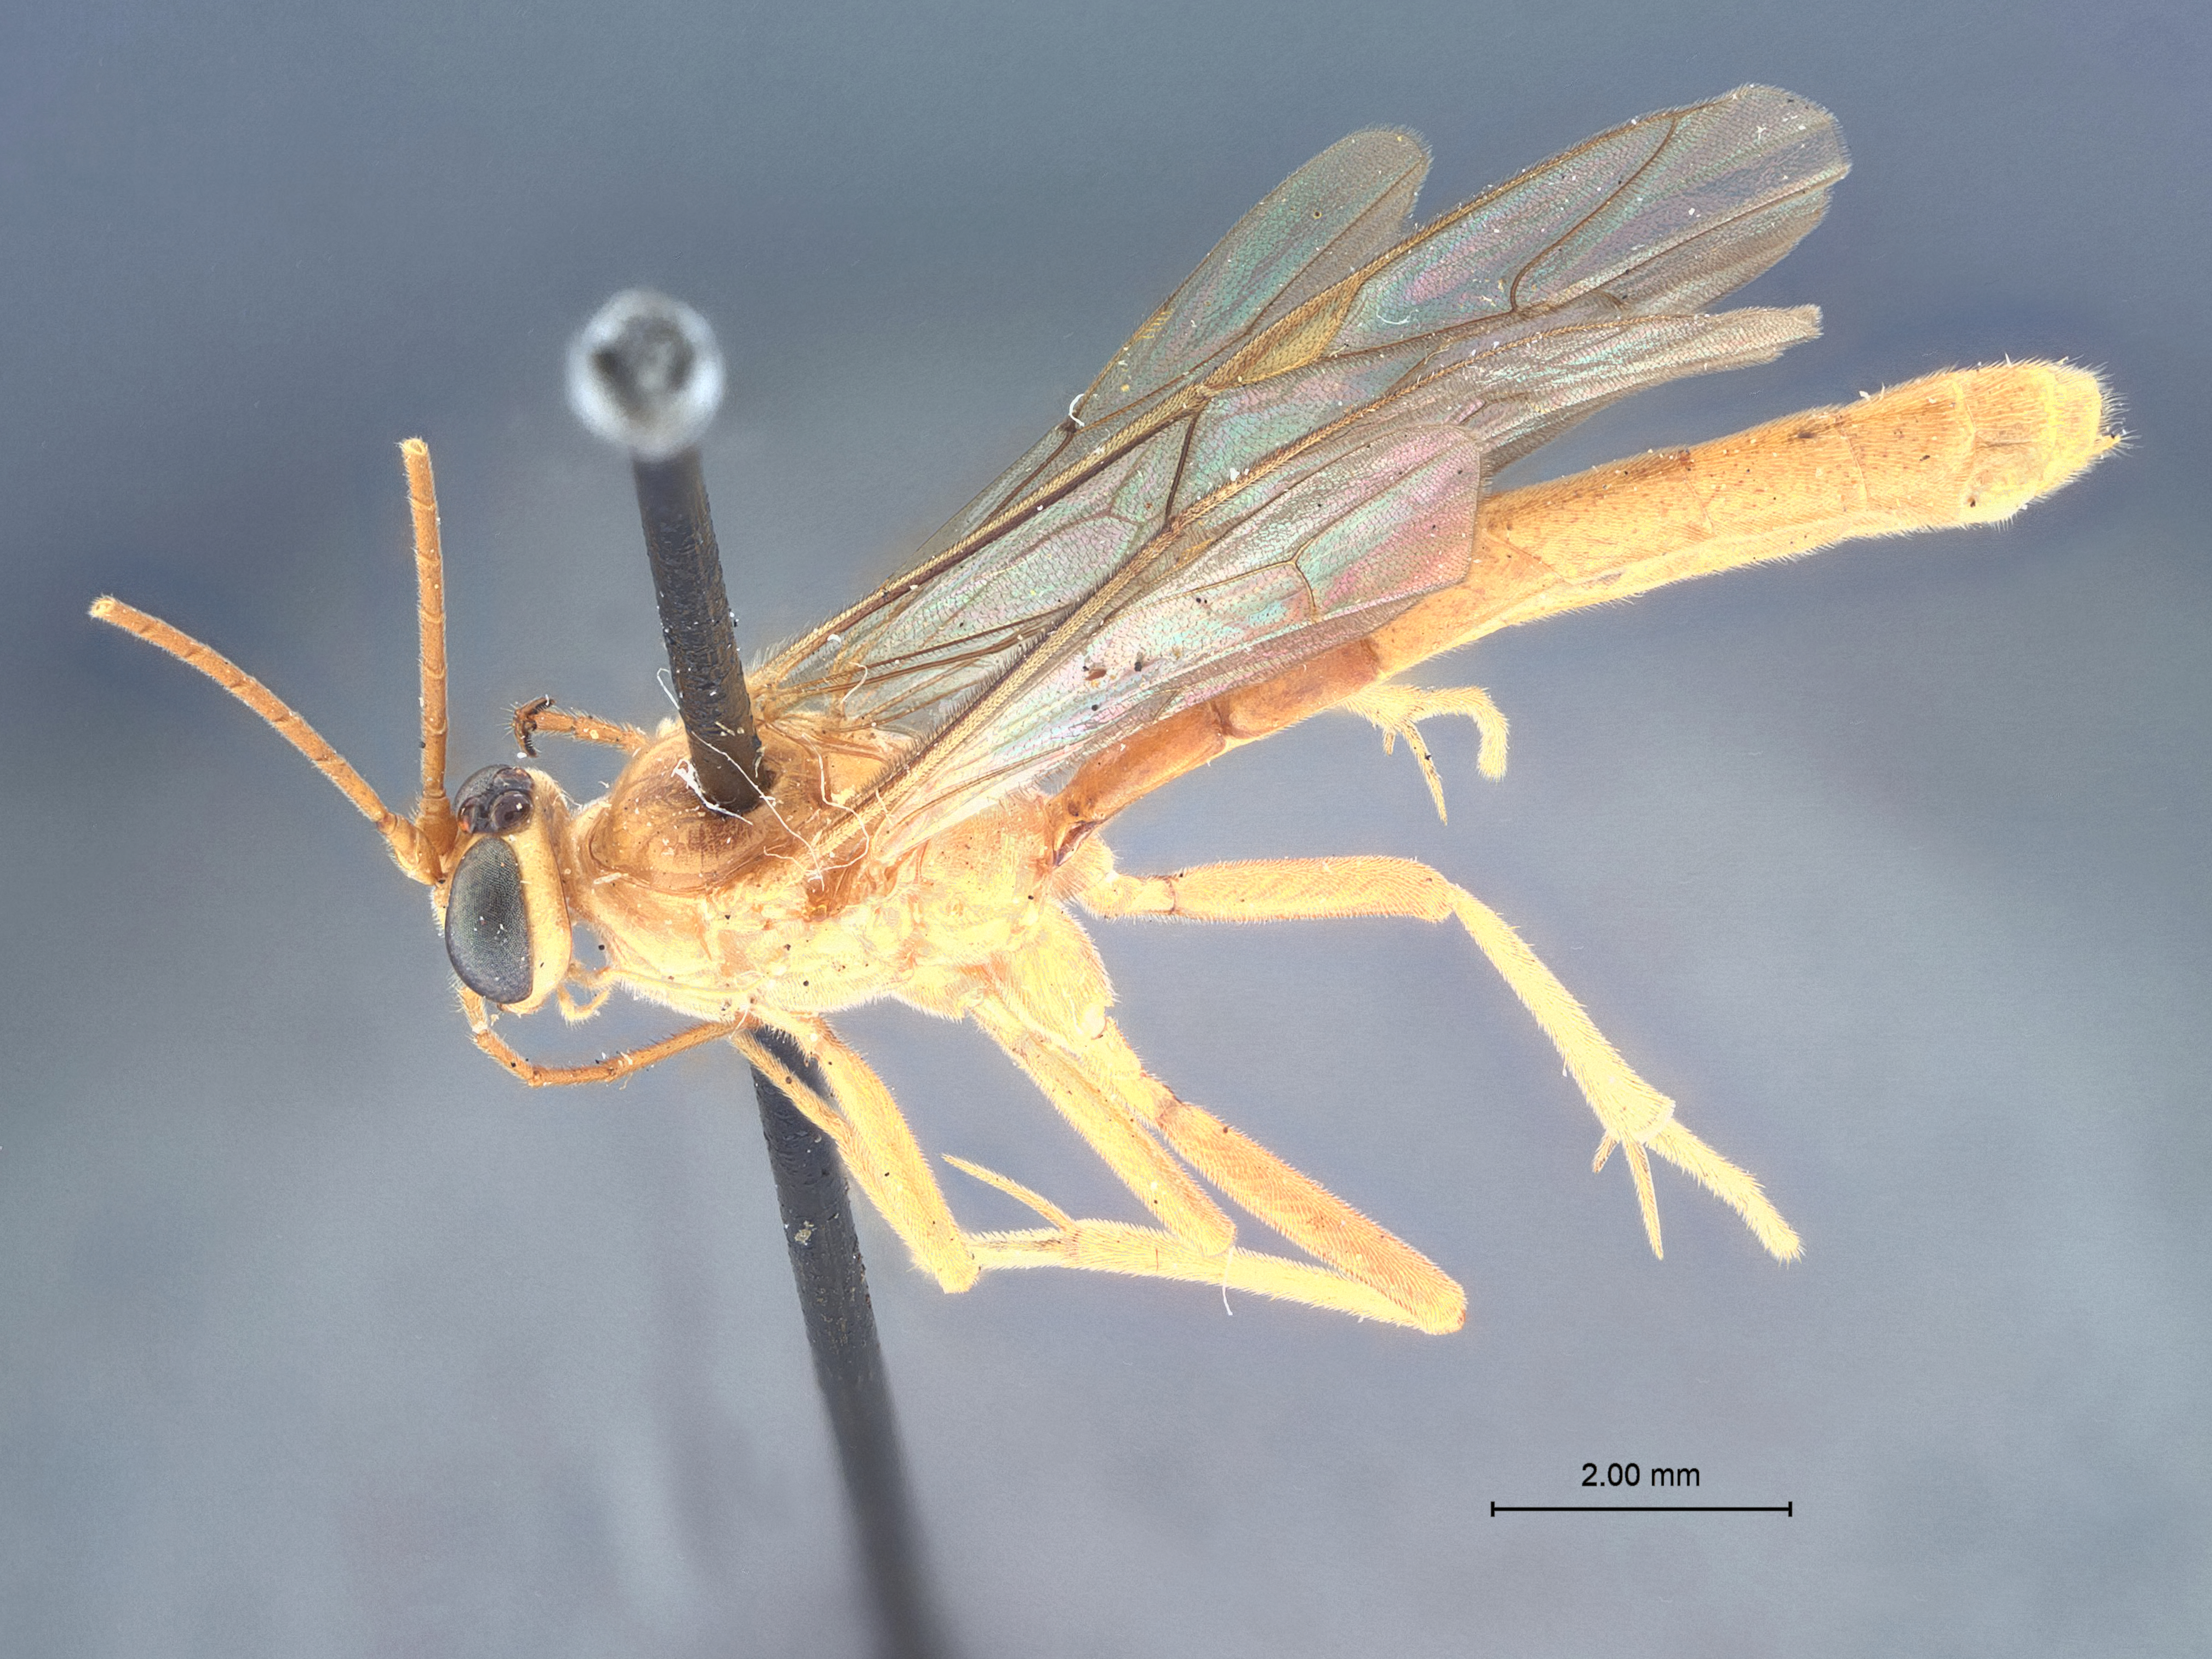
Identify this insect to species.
Netelia calvus
